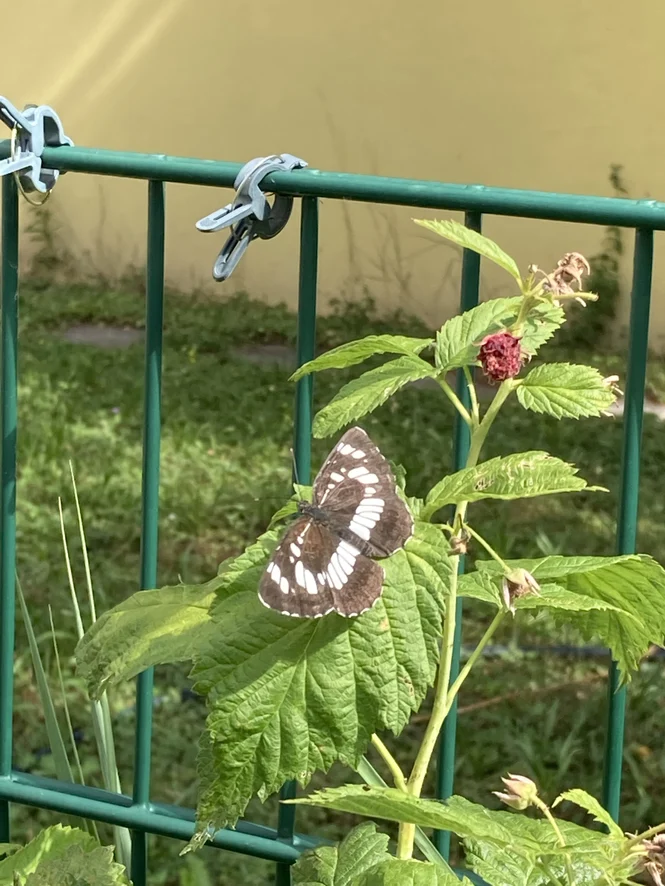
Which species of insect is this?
Neptis rivularis
